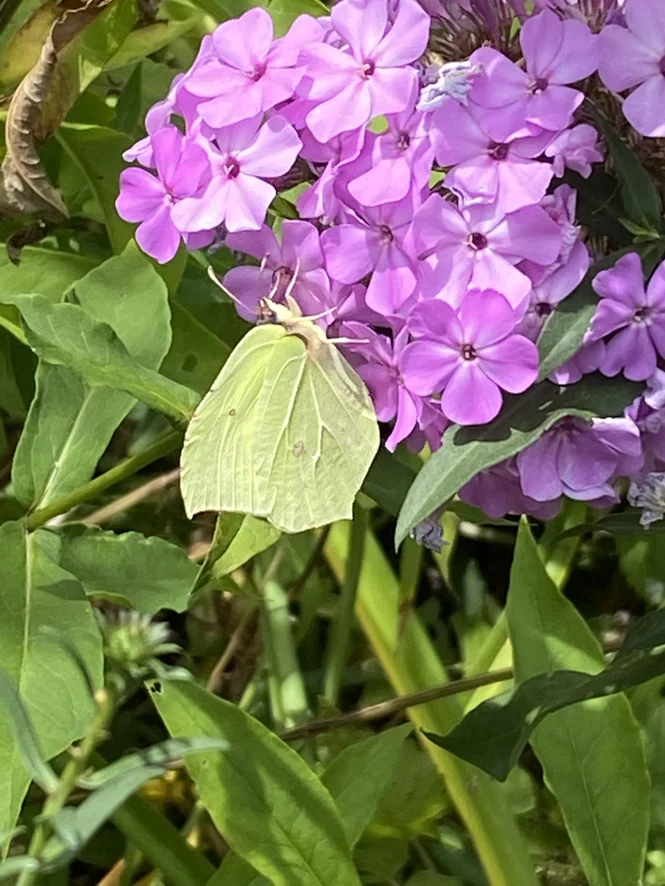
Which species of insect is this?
Gonepteryx rhamni
